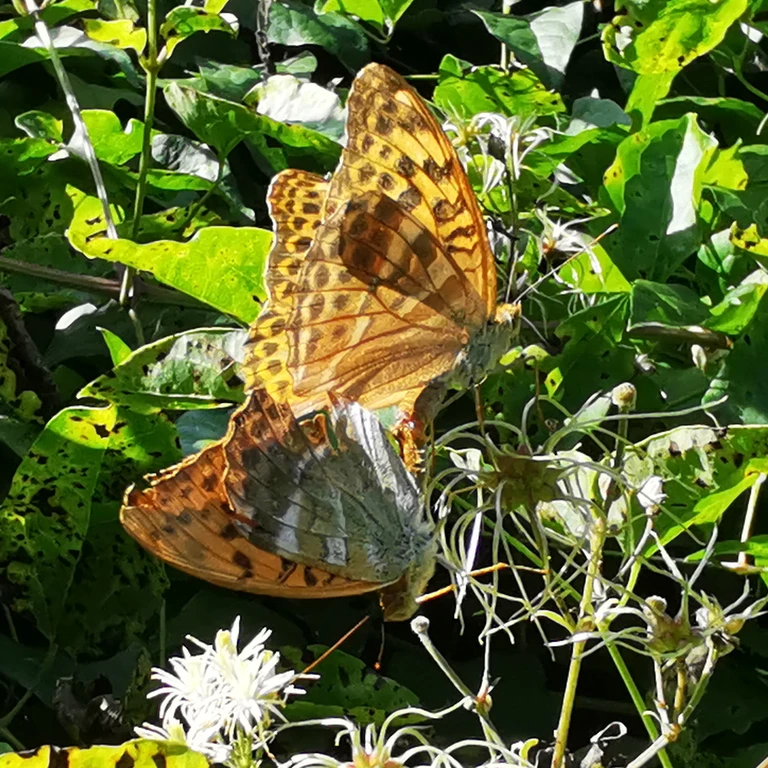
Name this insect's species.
Argynnis paphia
